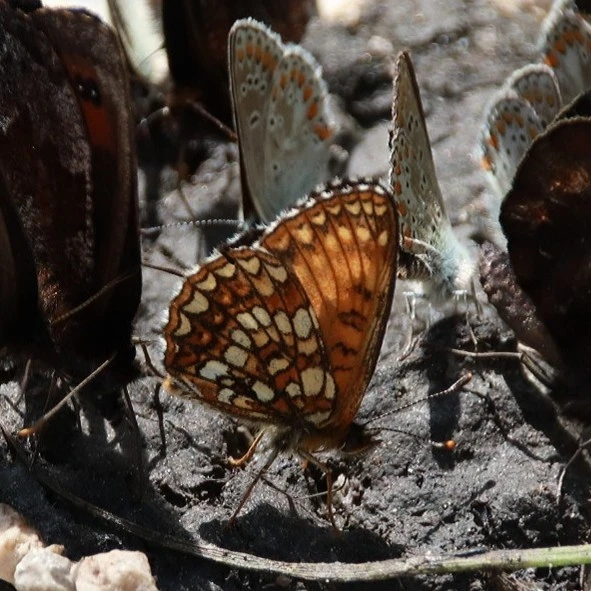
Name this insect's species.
Melitaea diamina
